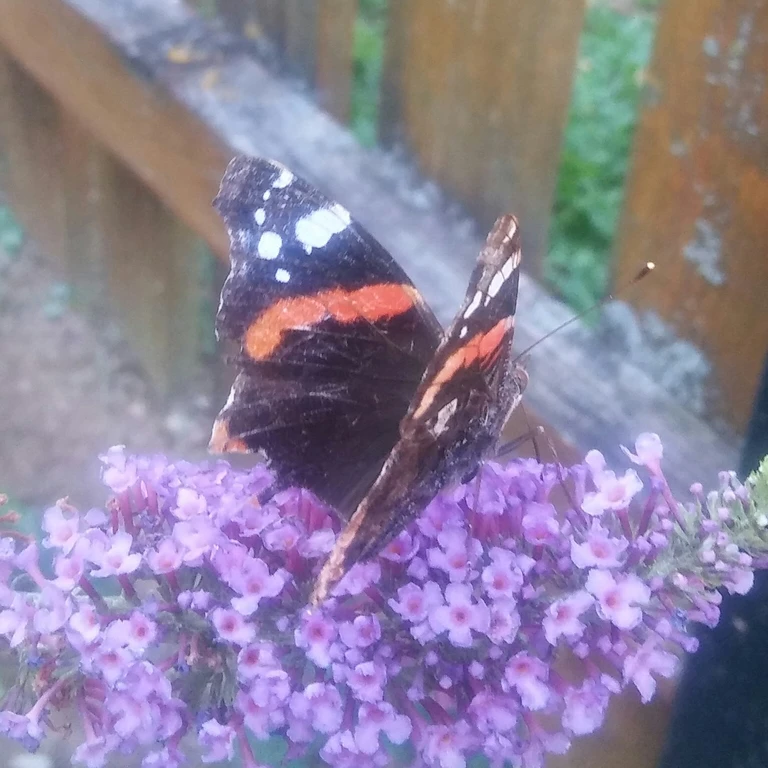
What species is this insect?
Vanessa atalanta
